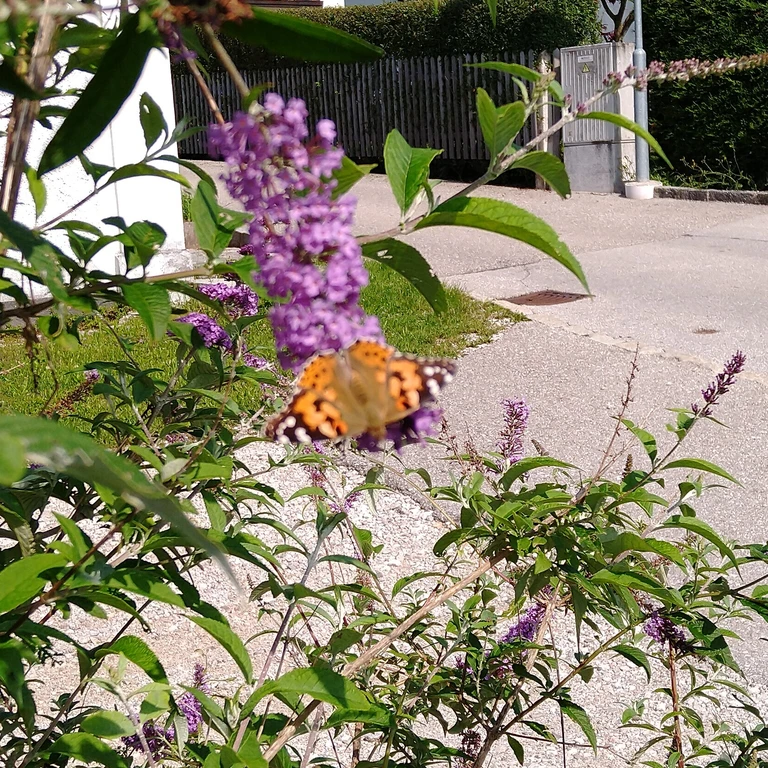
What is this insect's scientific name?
Vanessa cardui
